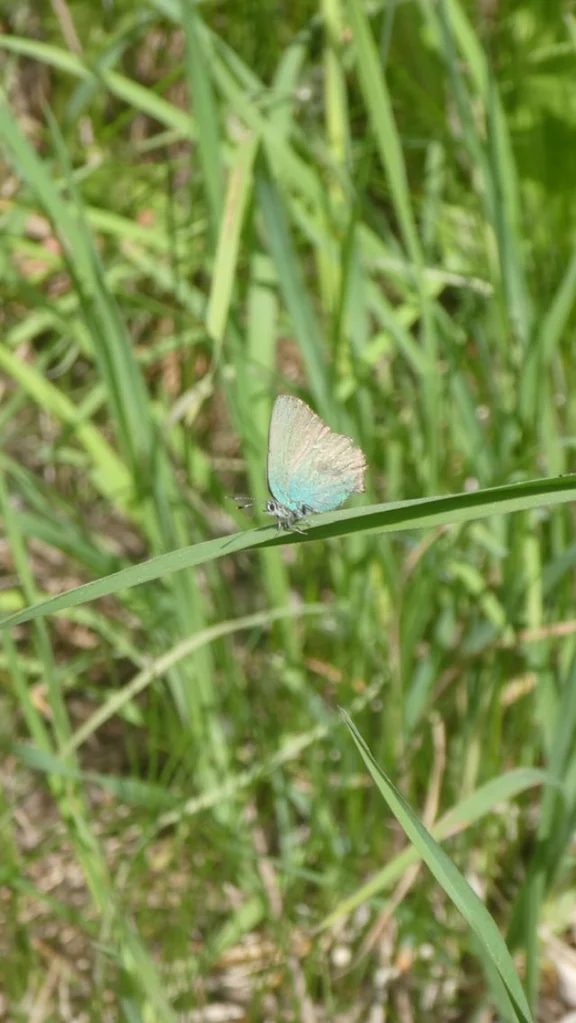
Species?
Callophrys rubi
